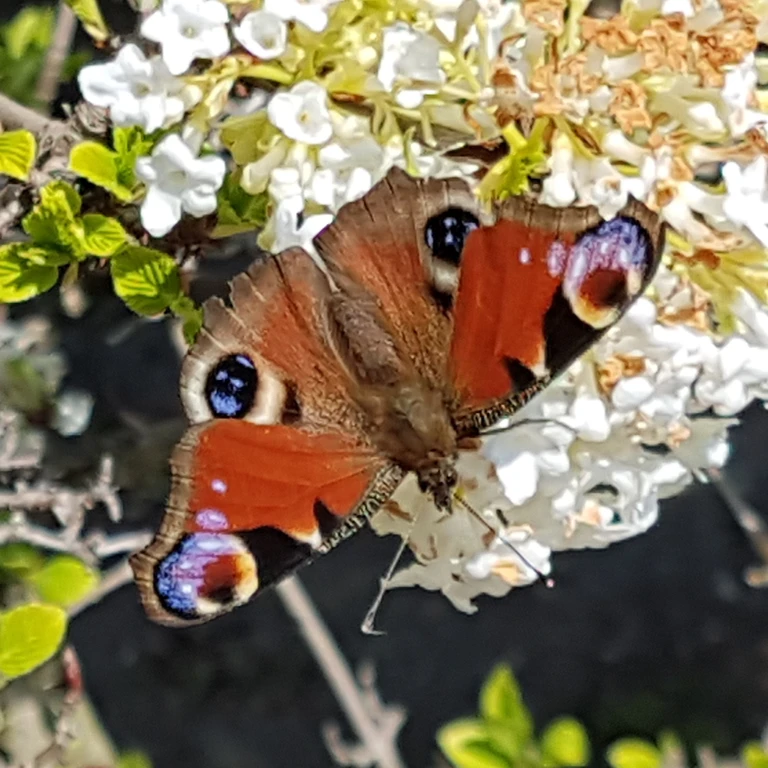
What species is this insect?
Aglais io
